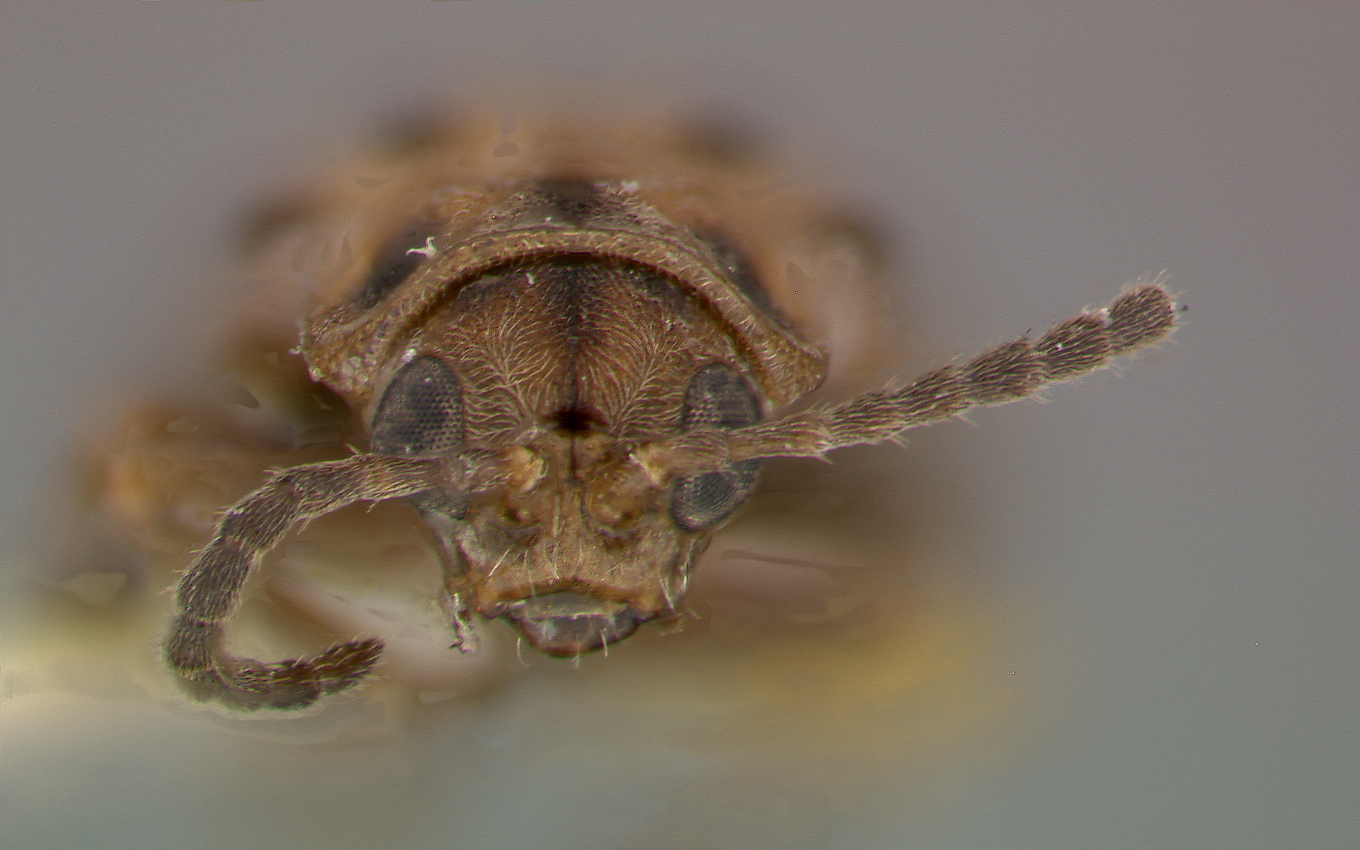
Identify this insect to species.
Galerucella cyclopea
